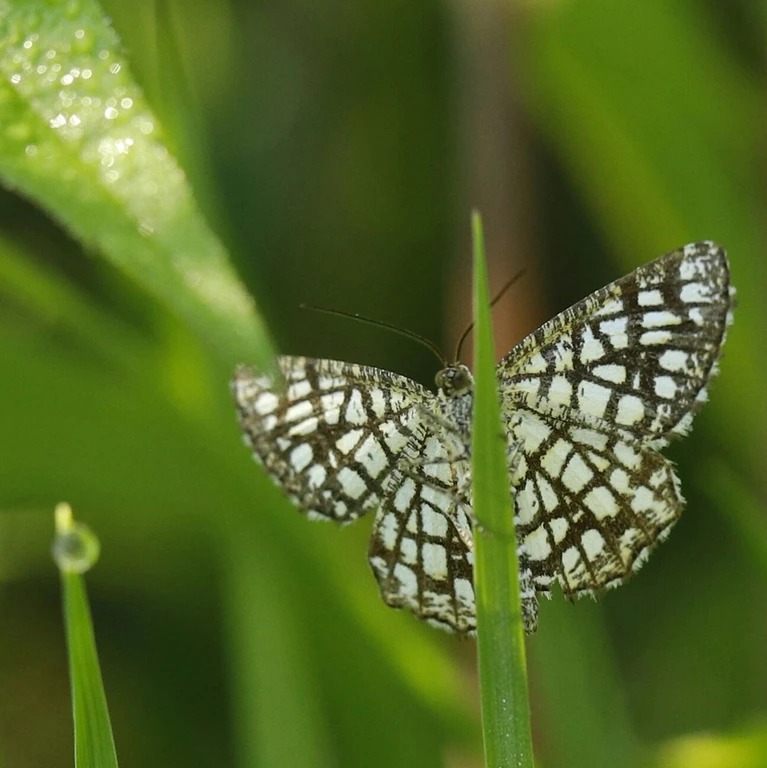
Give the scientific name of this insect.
Chiasmia clathrata
